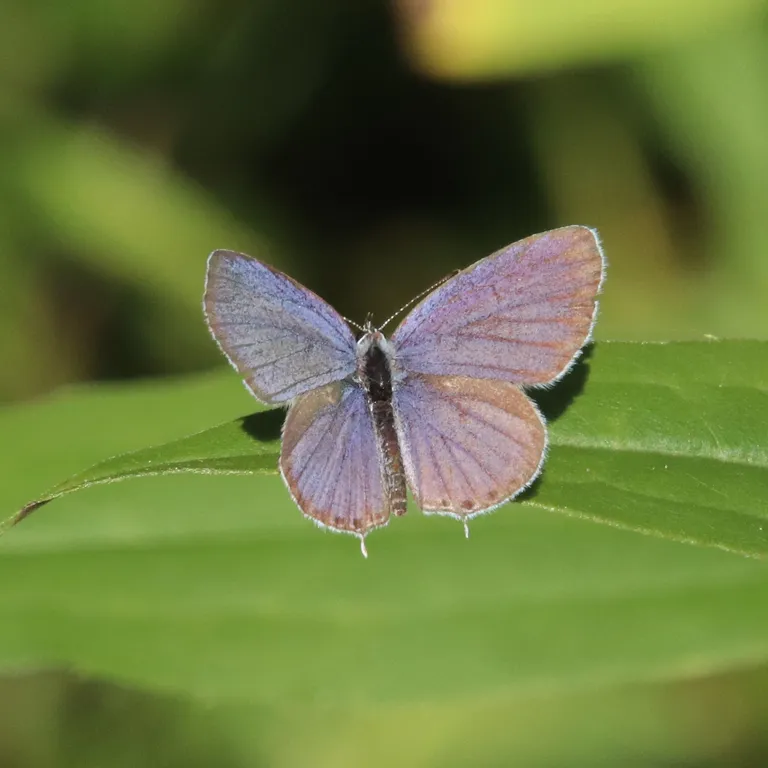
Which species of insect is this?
Cupido argiades (also Elkalyce argiades)
